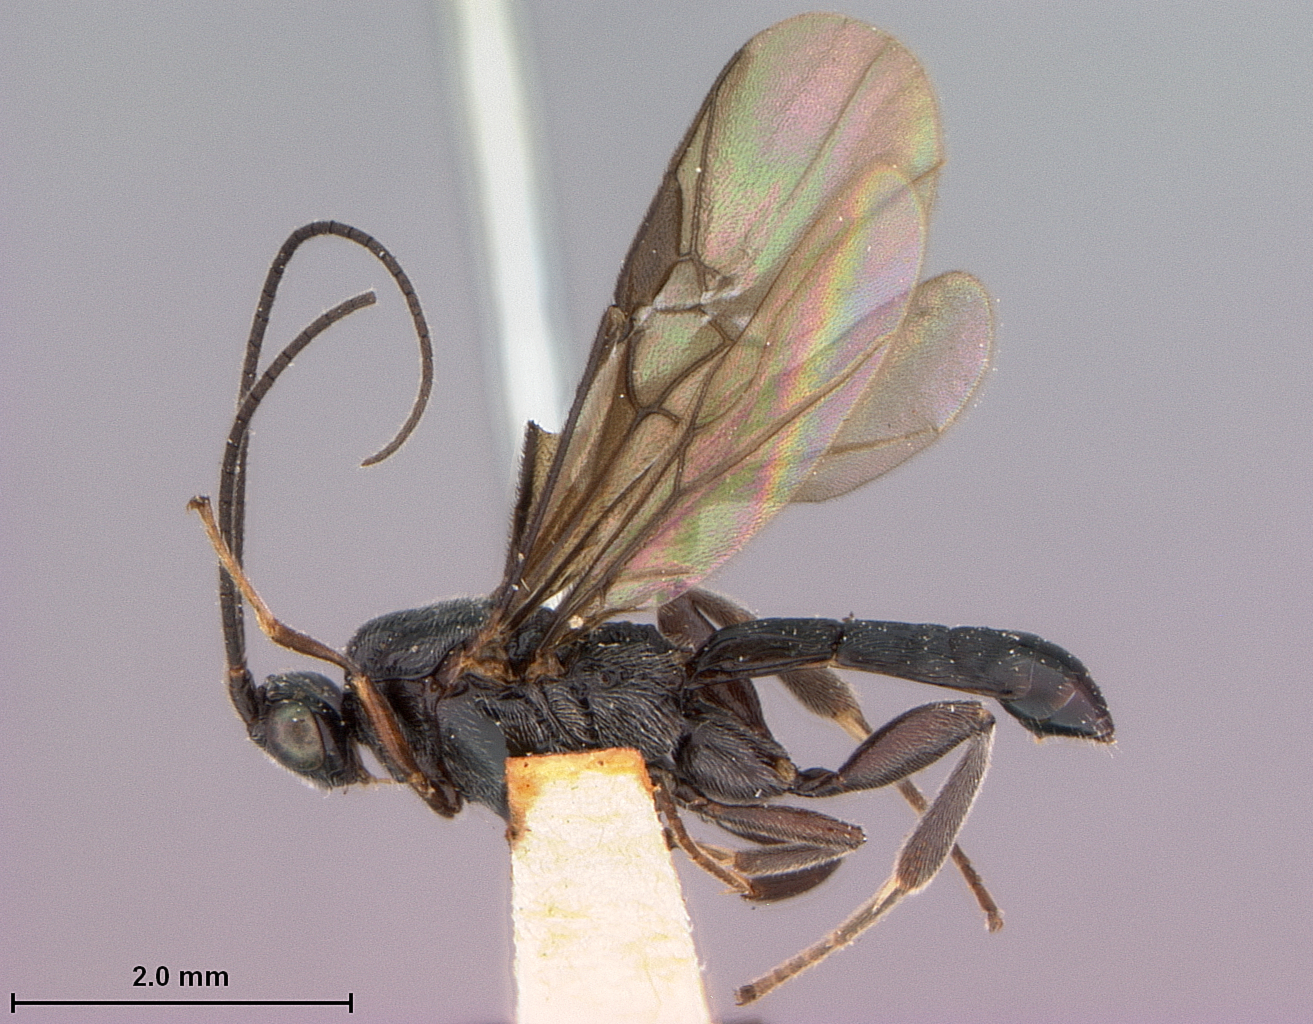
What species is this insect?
Agathis philippinensis
